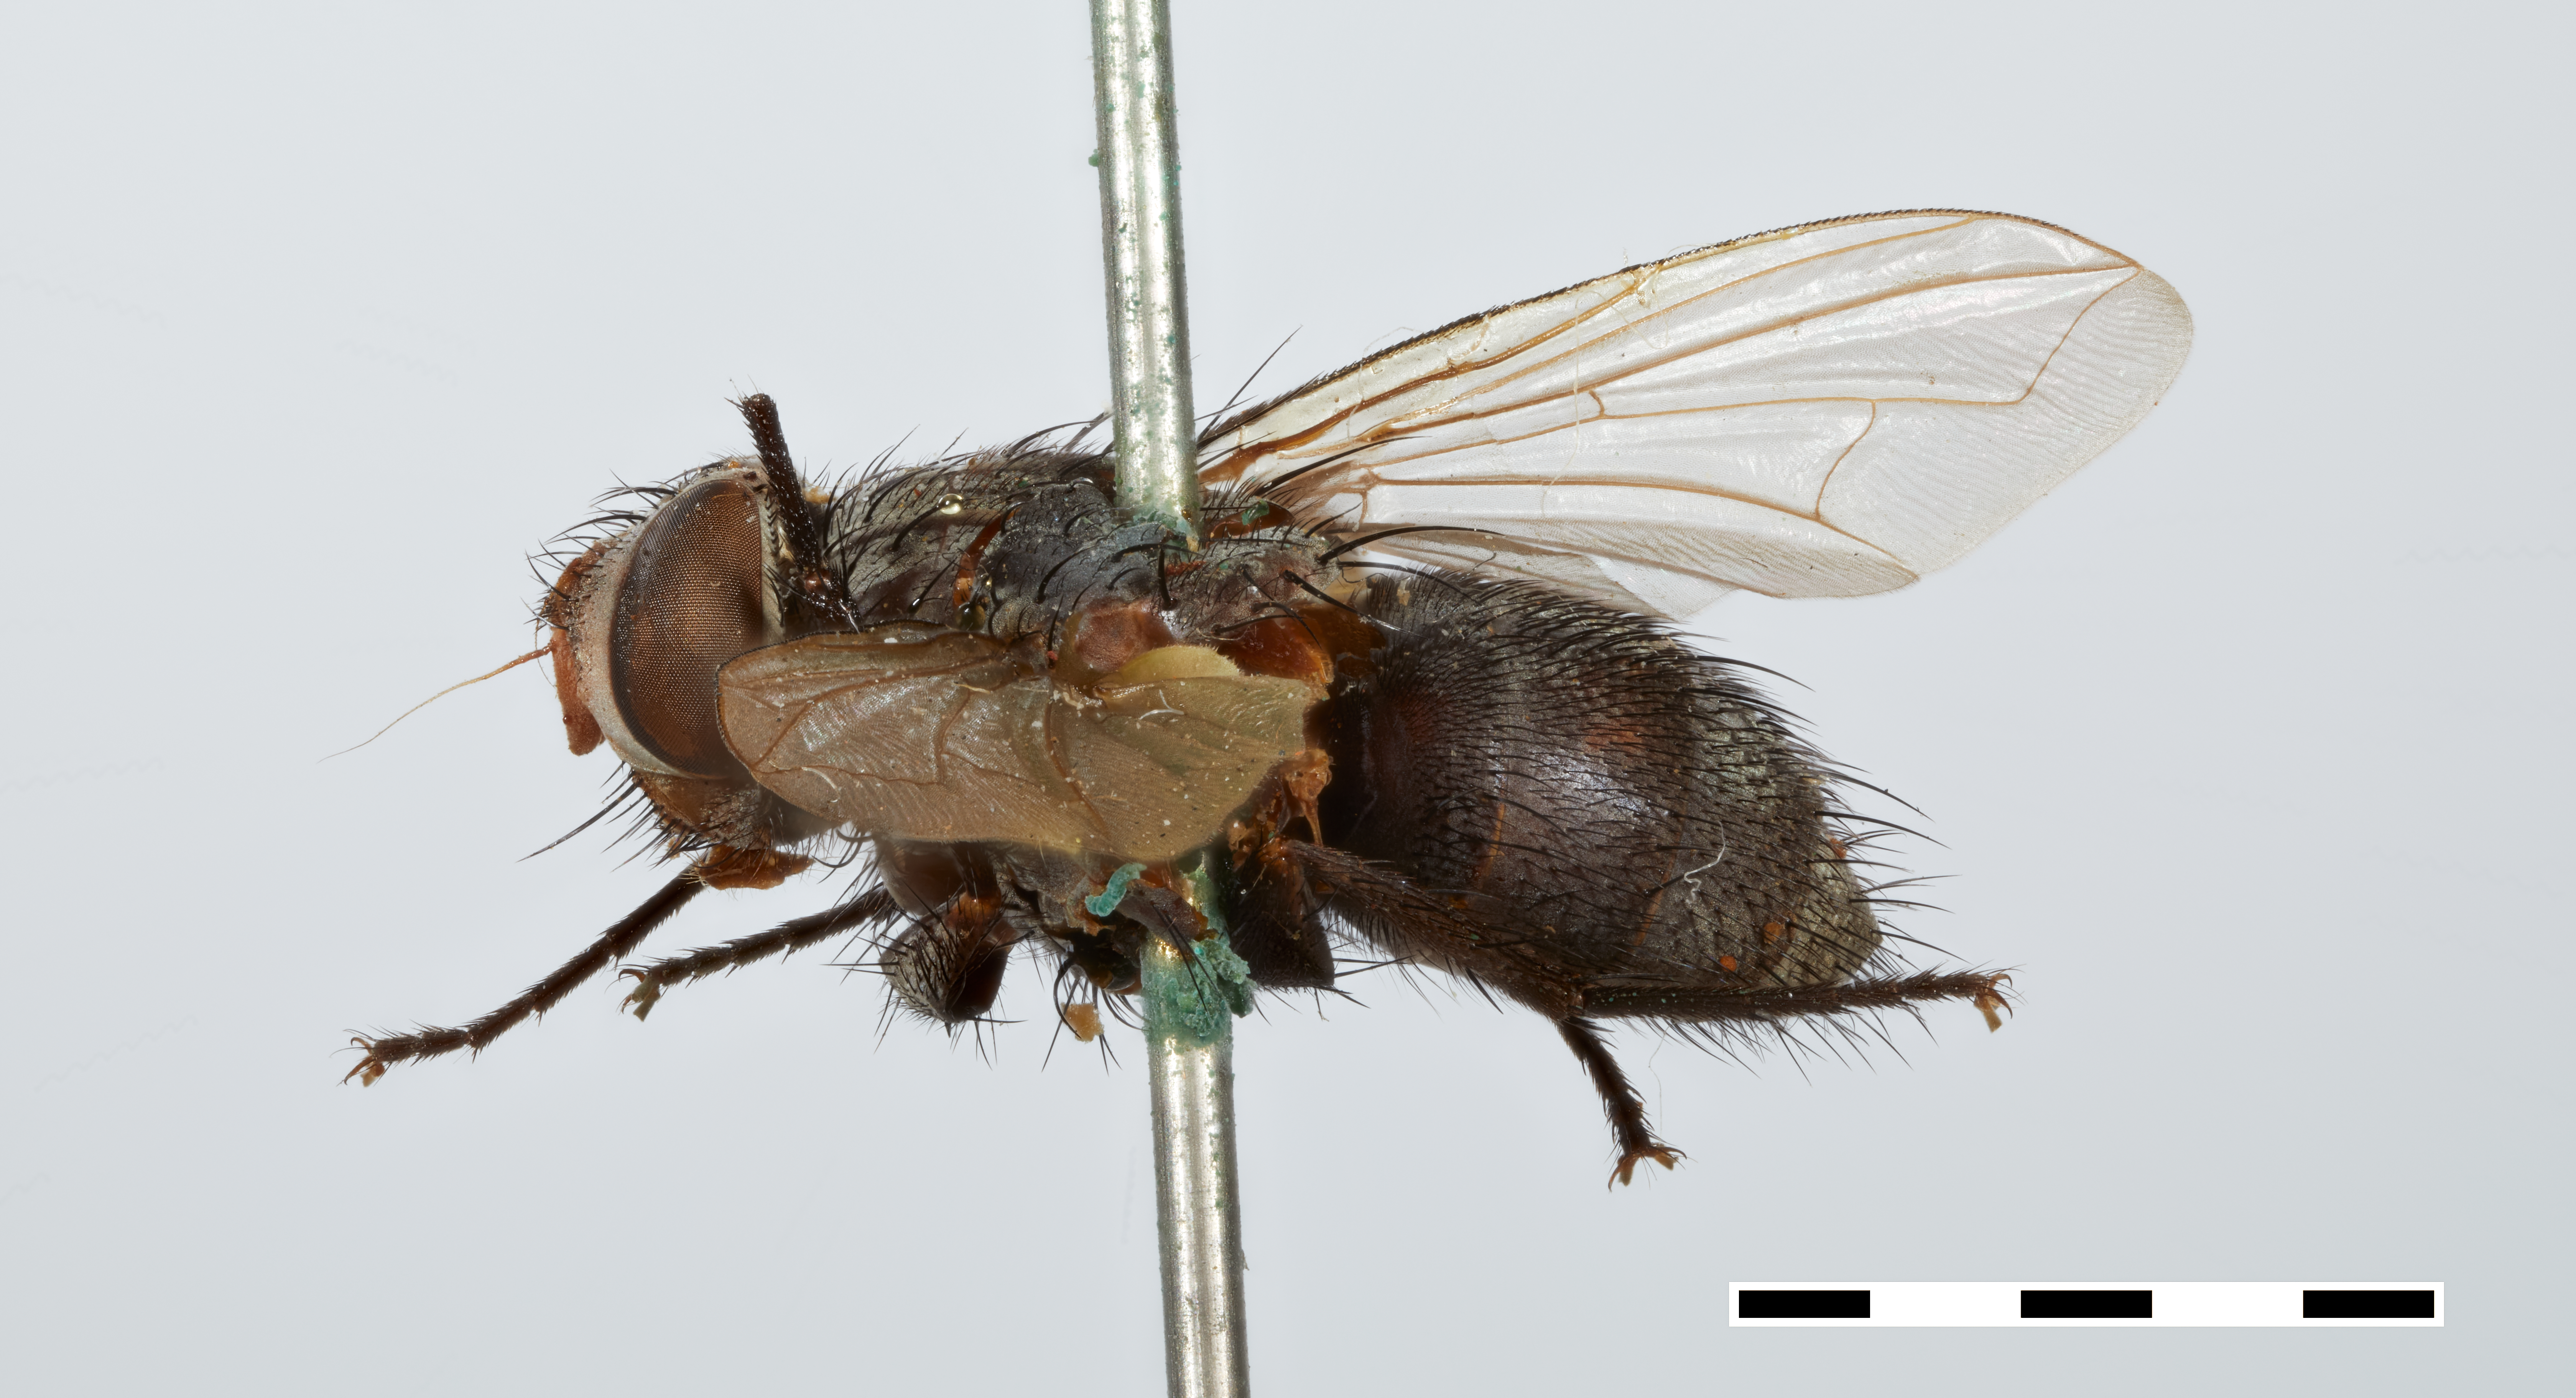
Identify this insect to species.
Viviania lachnosternae
